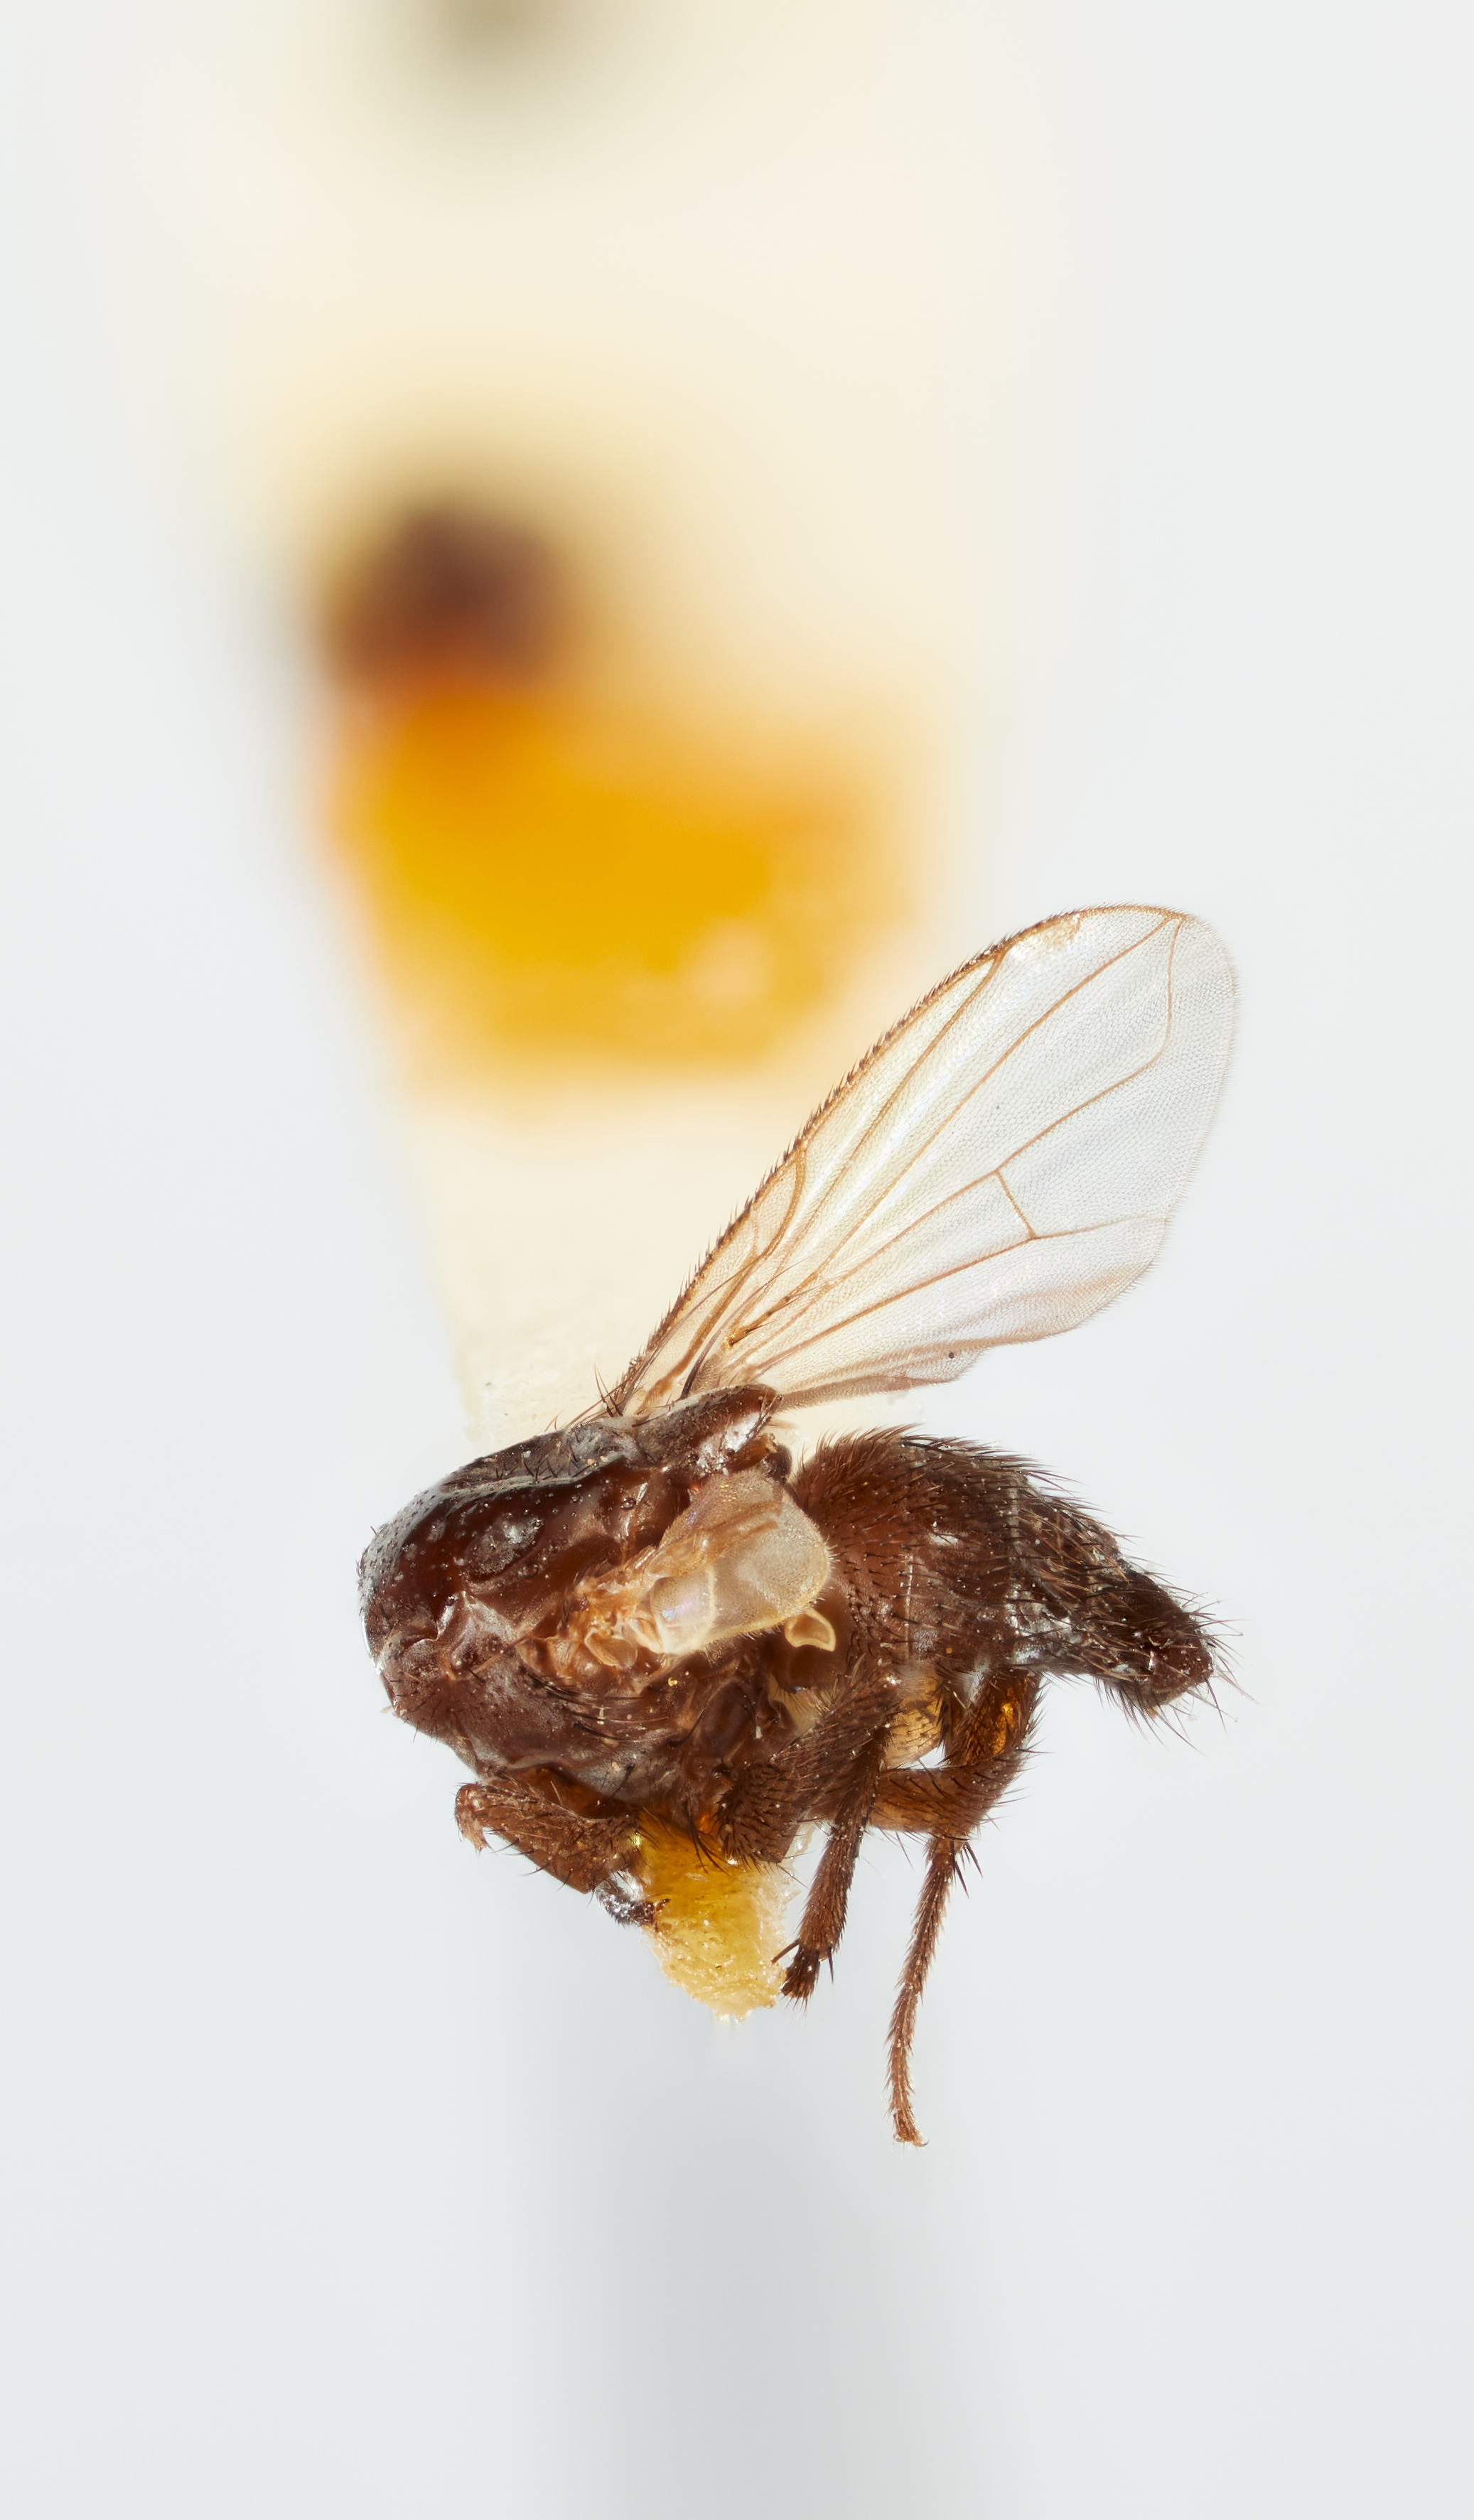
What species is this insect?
Calpodomyia linearis
